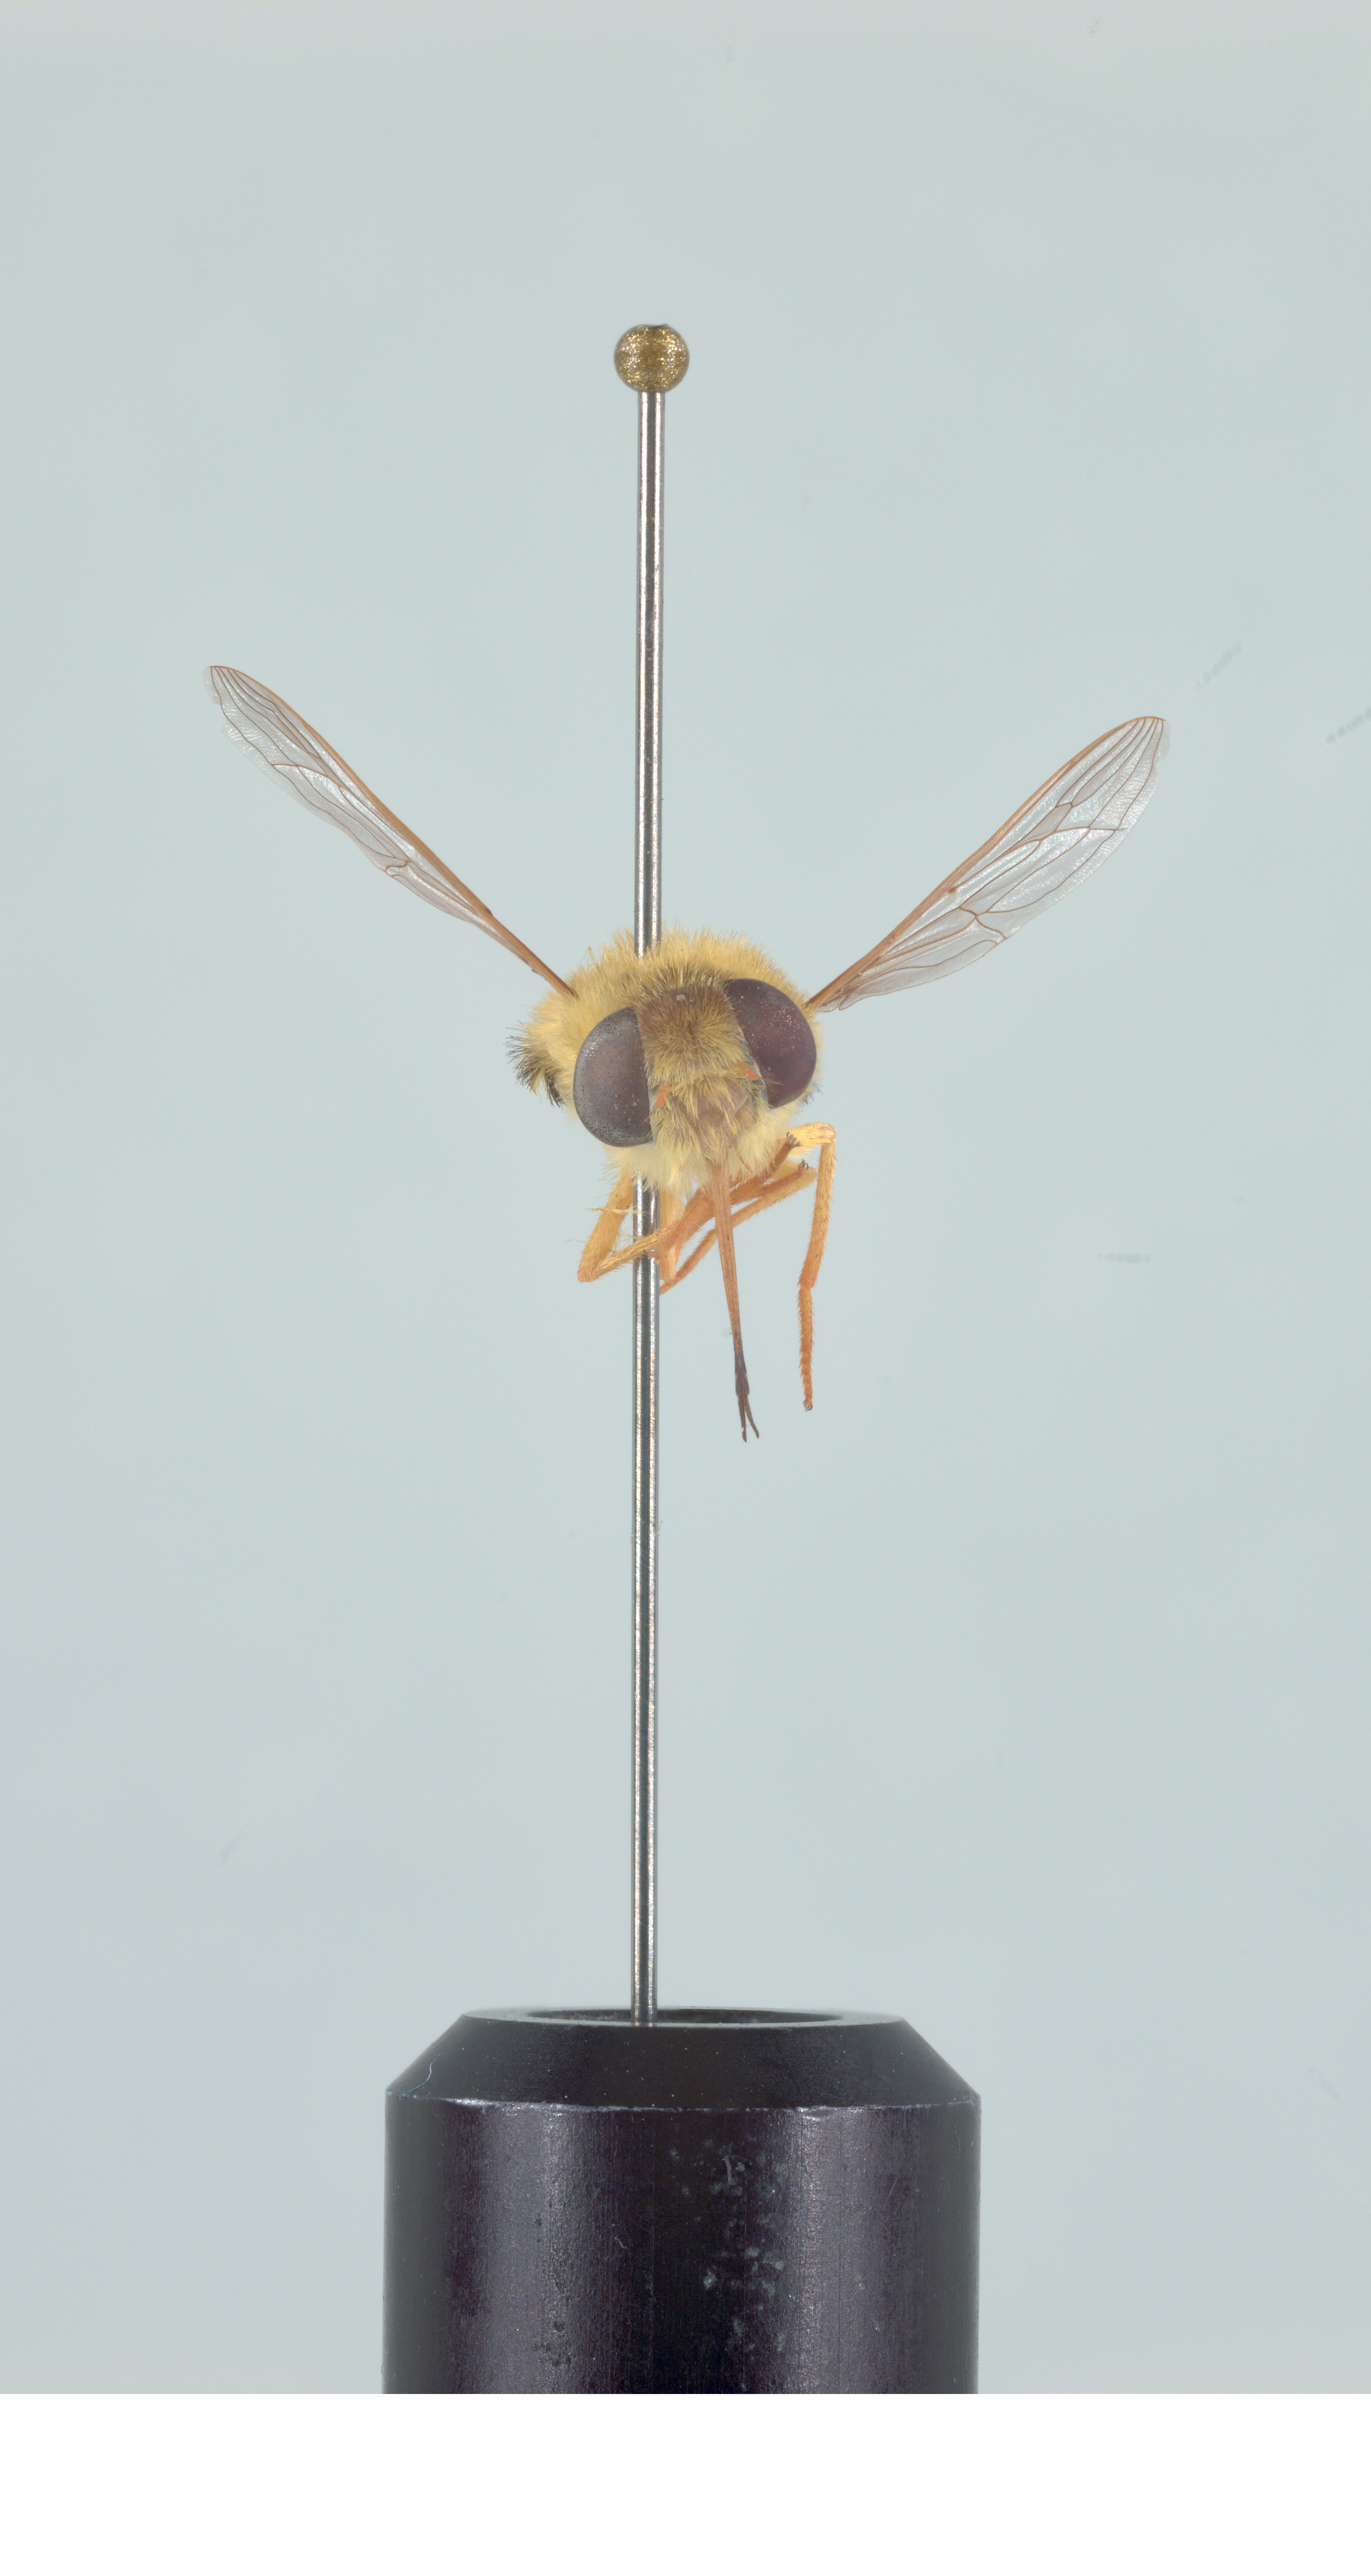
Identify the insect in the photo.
Neorhynchocephalus sulphureus
